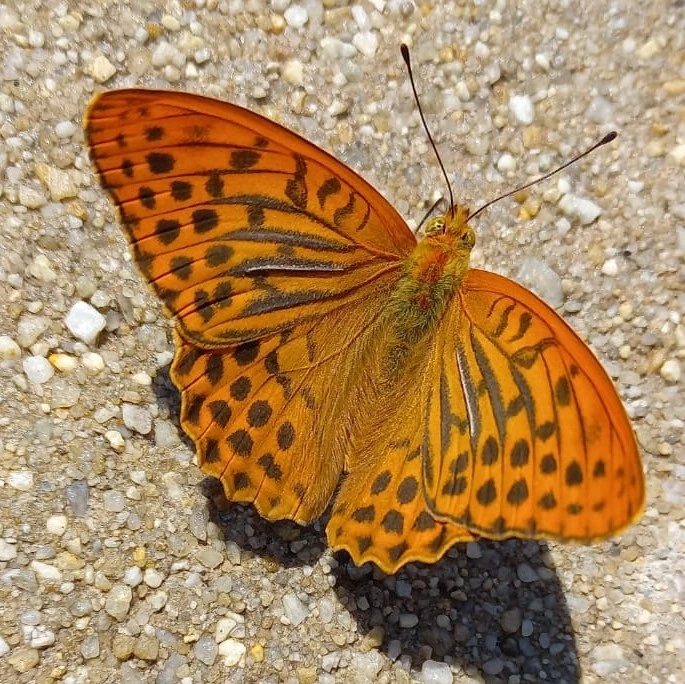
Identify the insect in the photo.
Argynnis paphia
